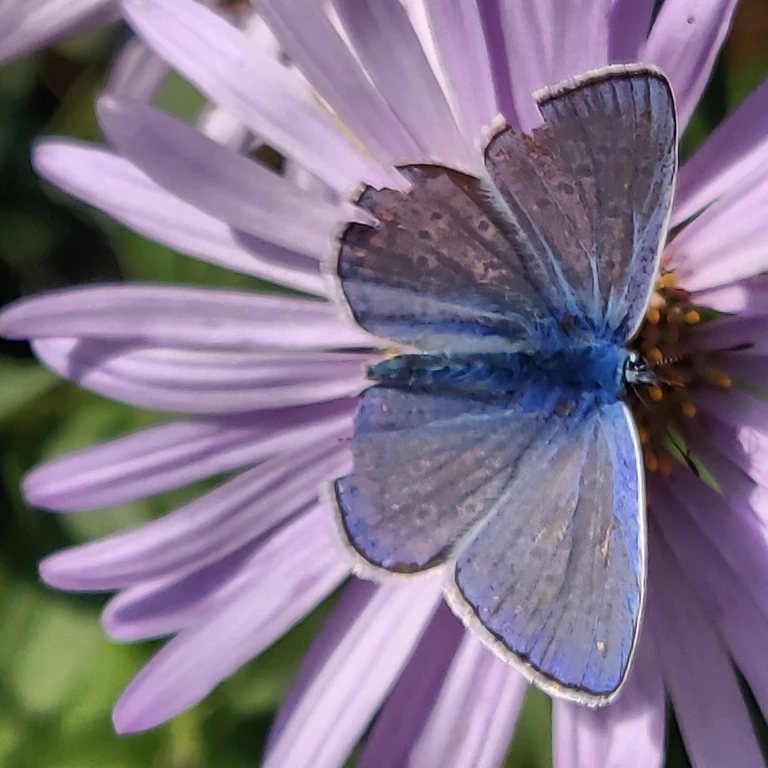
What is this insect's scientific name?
Polyommatus icarus
